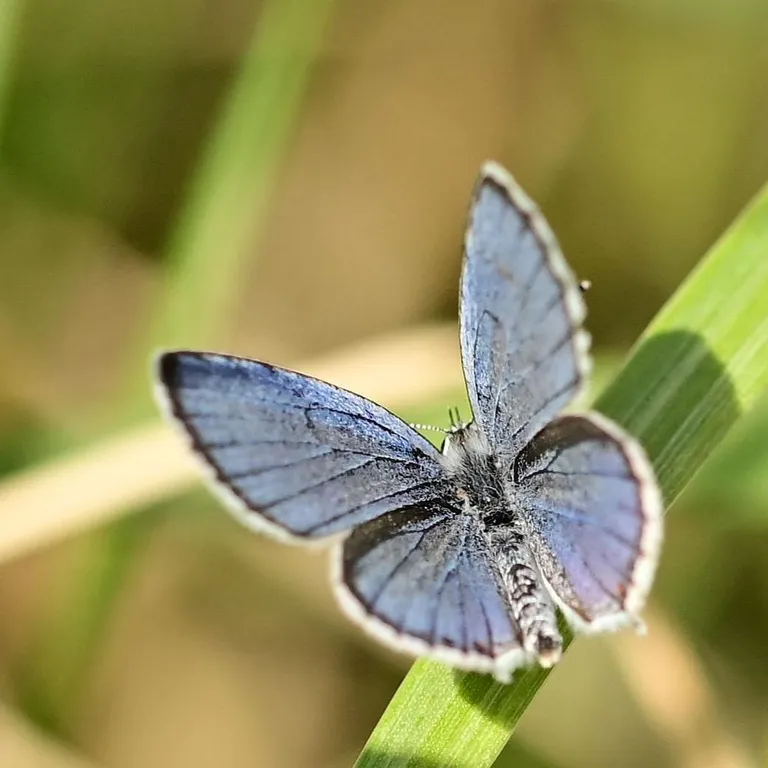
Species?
Cupido argiades (also Elkalyce argiades)
